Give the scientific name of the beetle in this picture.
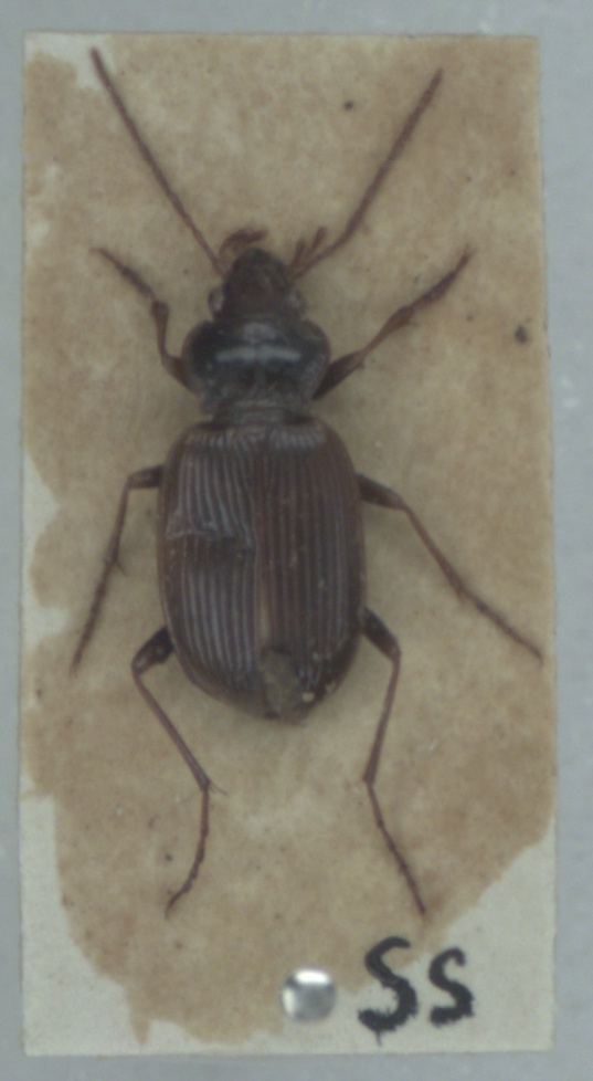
Nebria brevicollis
